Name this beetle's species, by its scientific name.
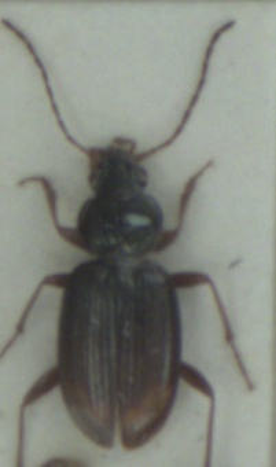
Bembidion lunatum
